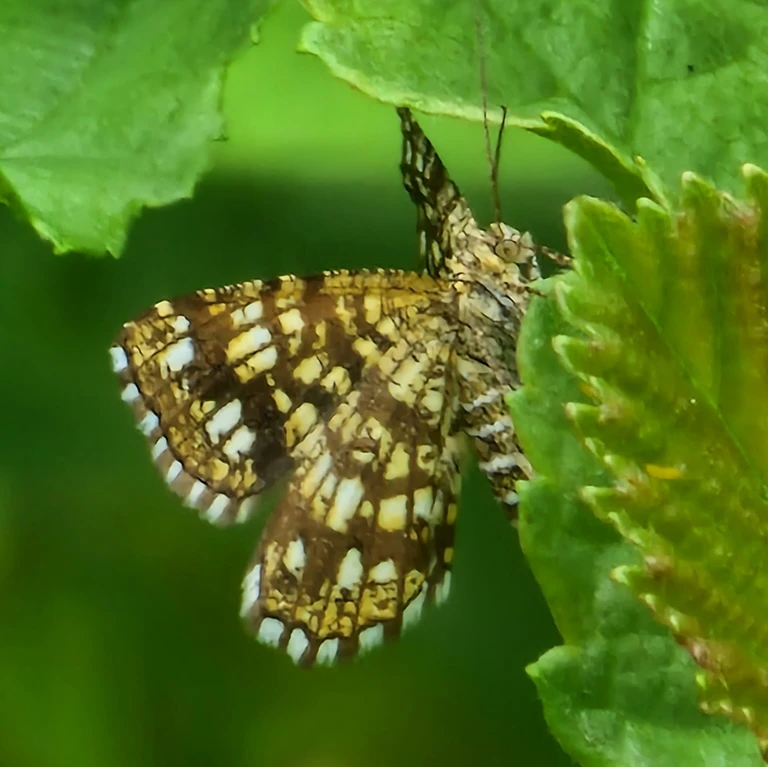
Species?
Chiasmia clathrata
